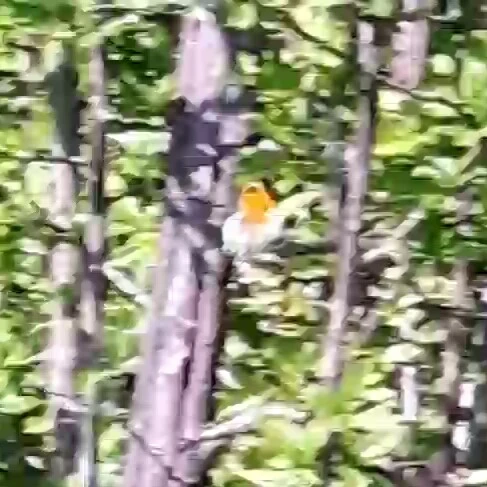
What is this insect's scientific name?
Anthocharis cardamines
